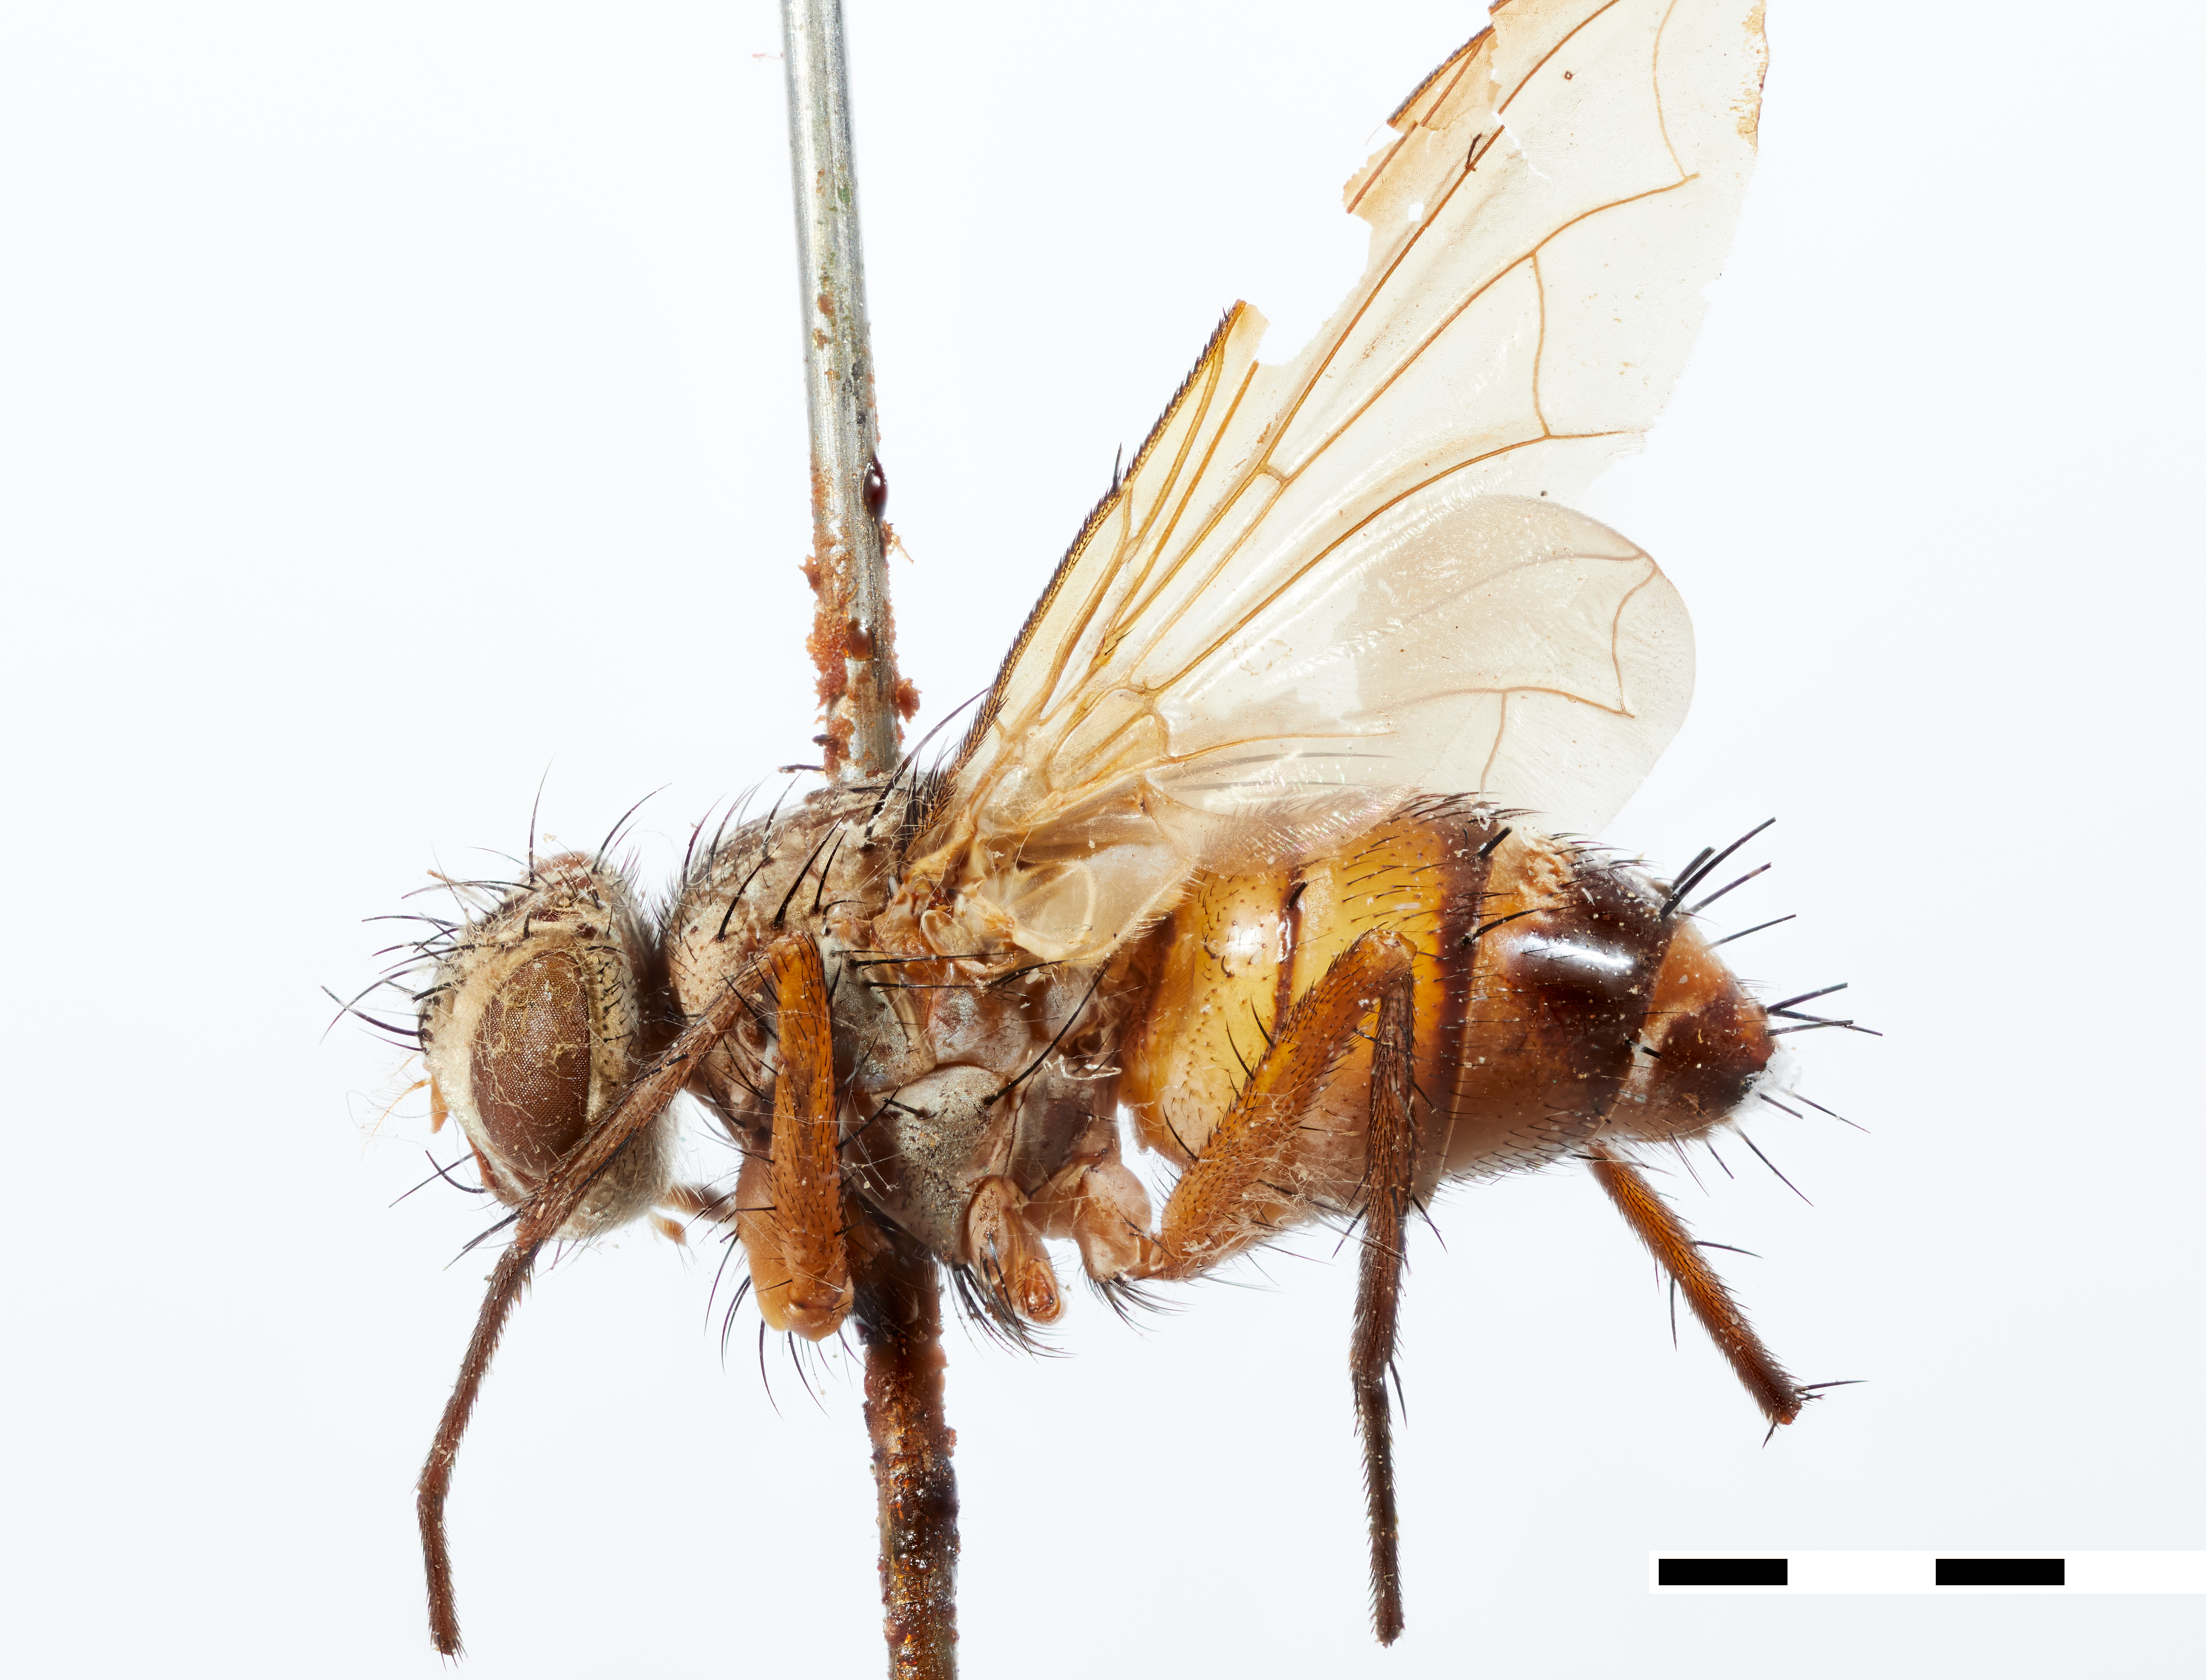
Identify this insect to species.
Asbellopsis luzonensis
